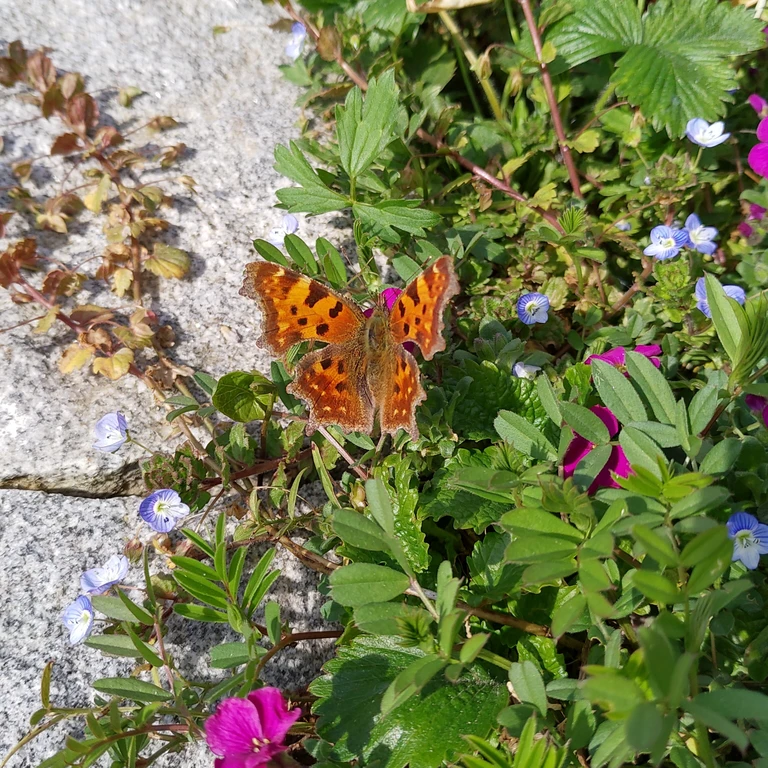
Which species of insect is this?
Polygonia c-album
